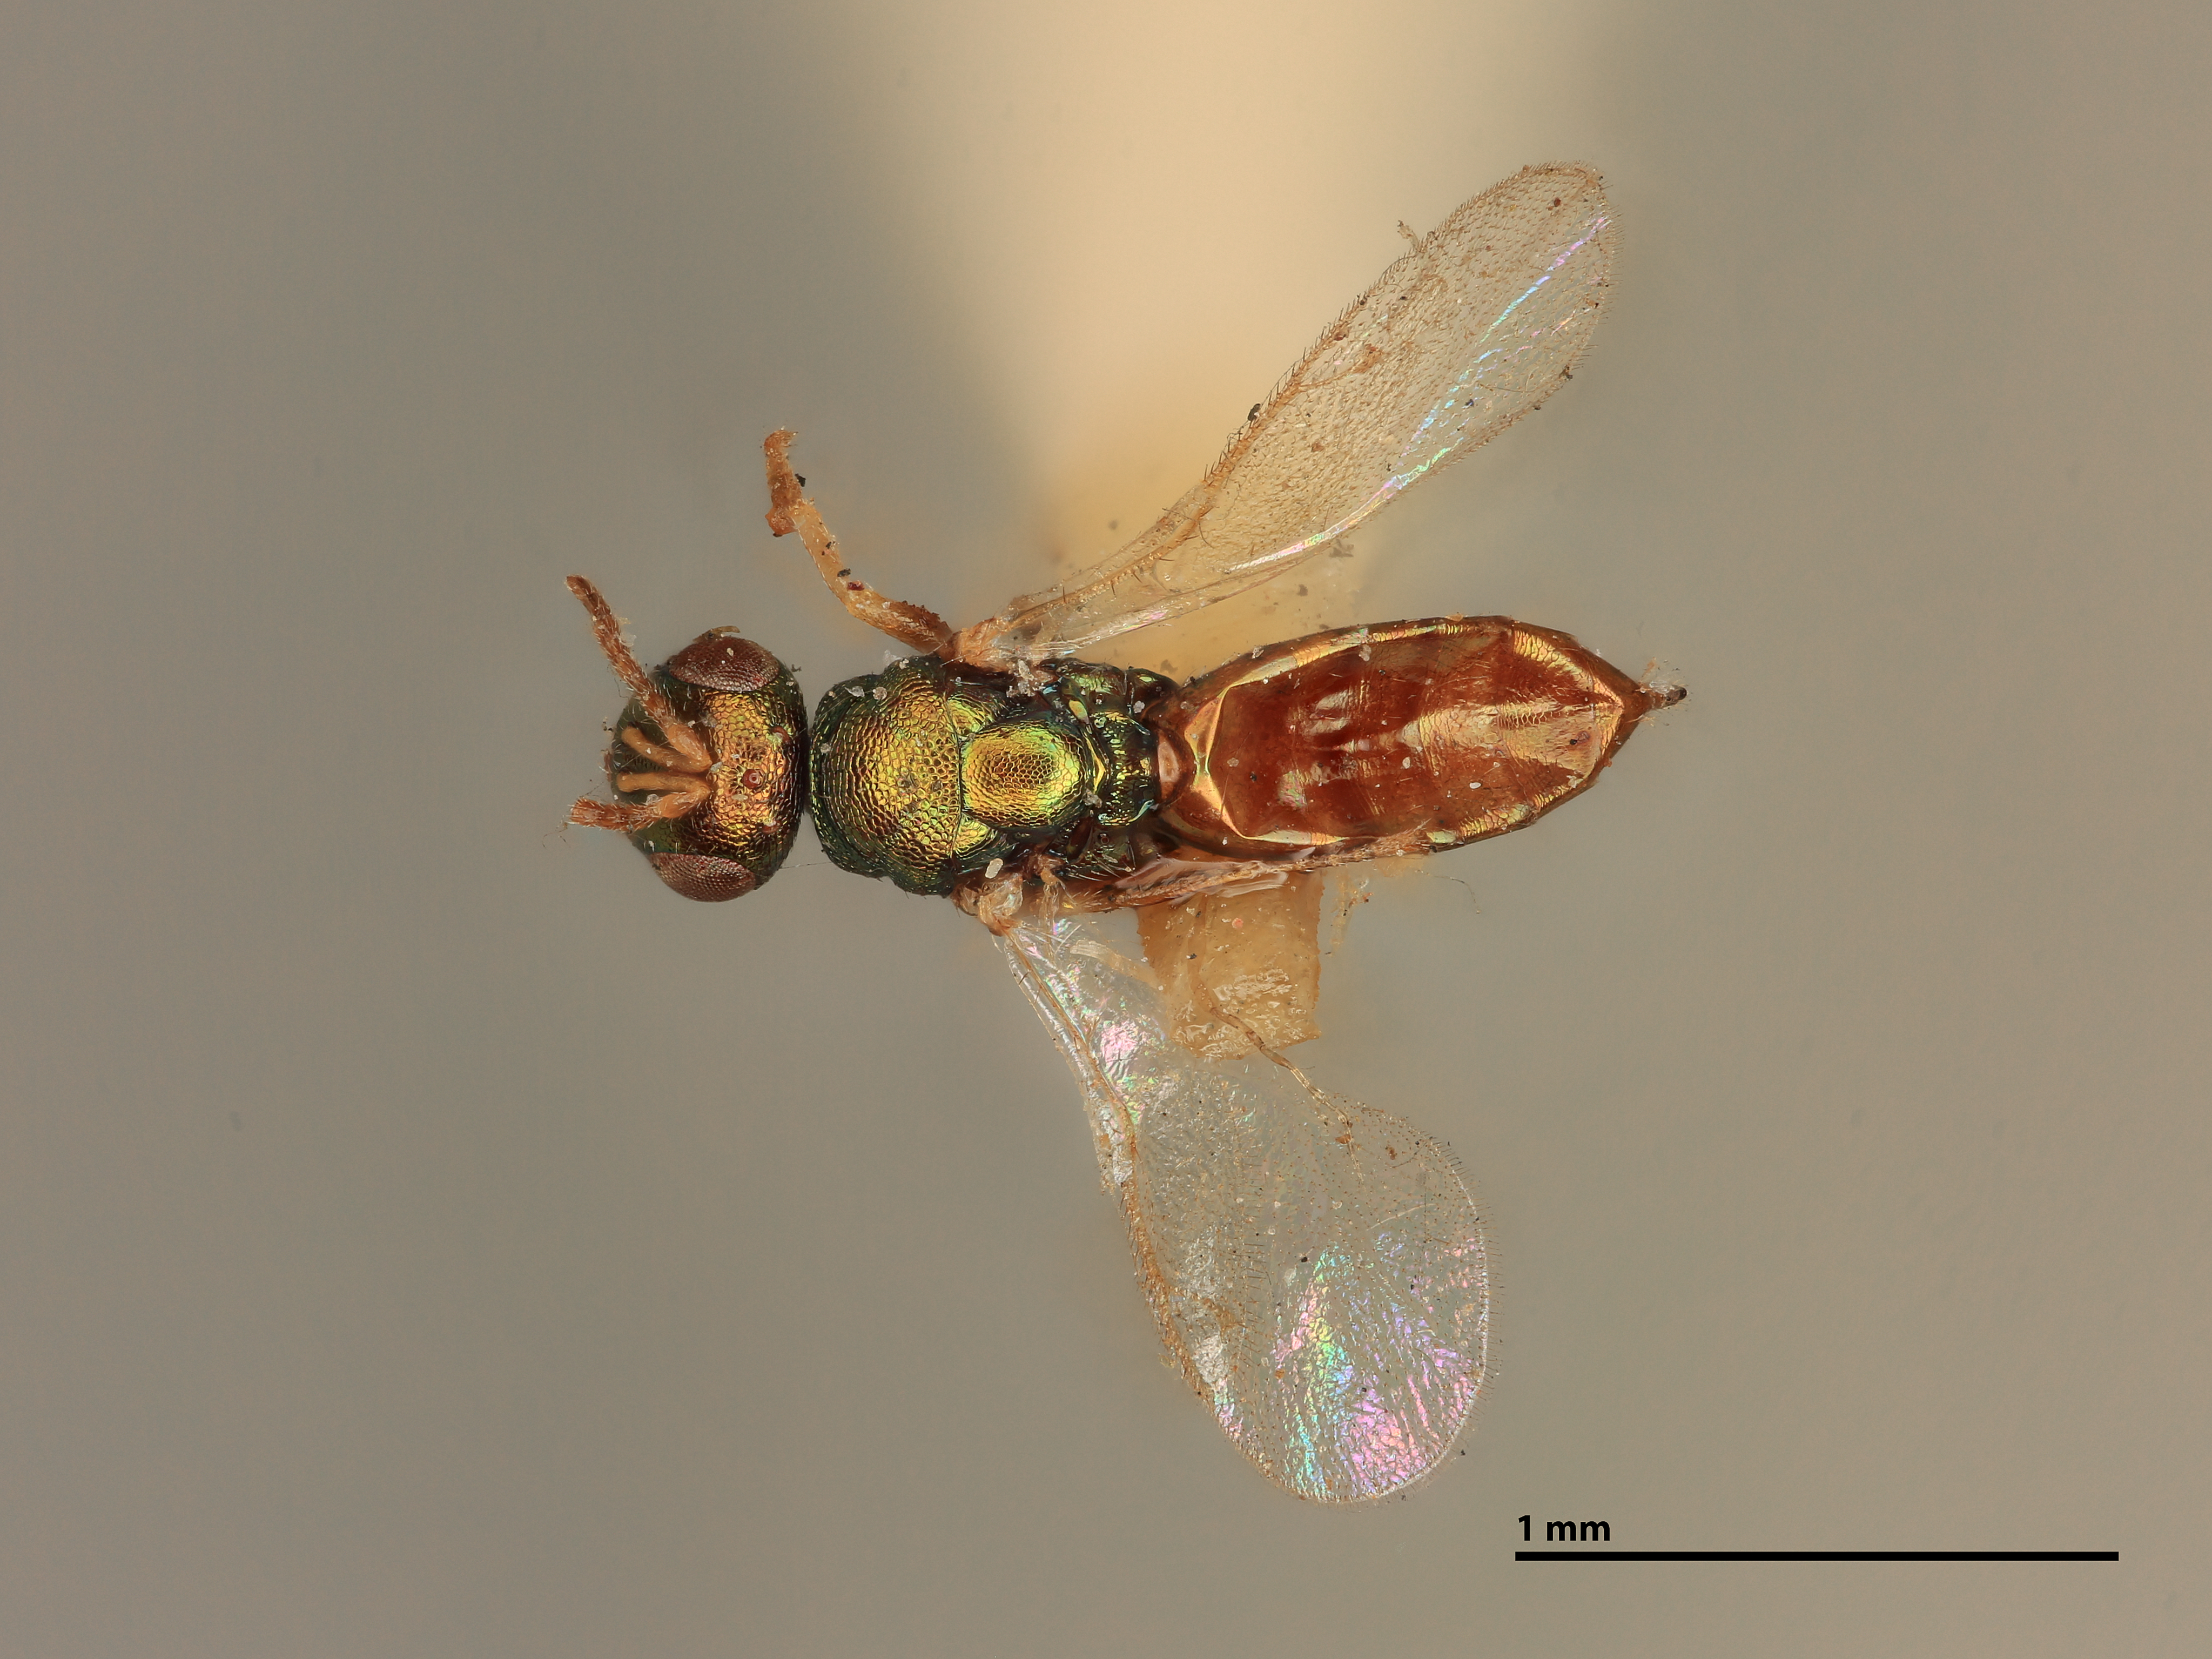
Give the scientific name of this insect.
Eutelus betulae
